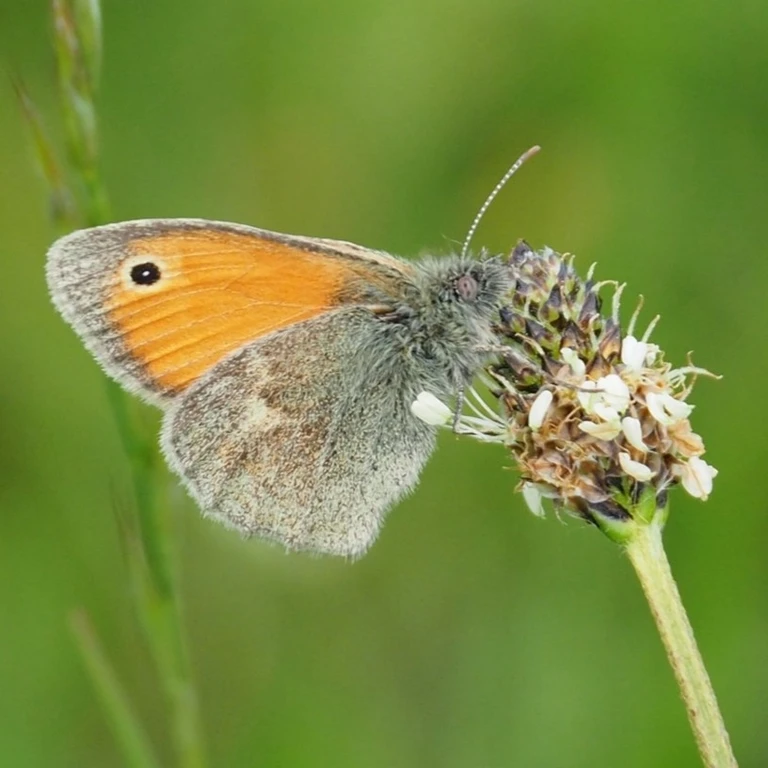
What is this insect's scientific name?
Coenonympha pamphilus
